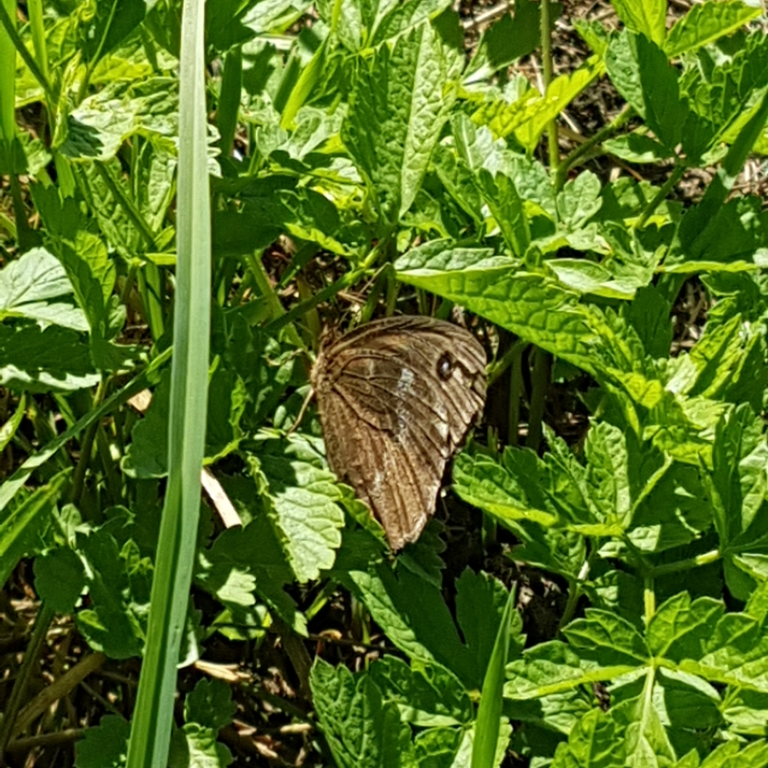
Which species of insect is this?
Minois dryas
